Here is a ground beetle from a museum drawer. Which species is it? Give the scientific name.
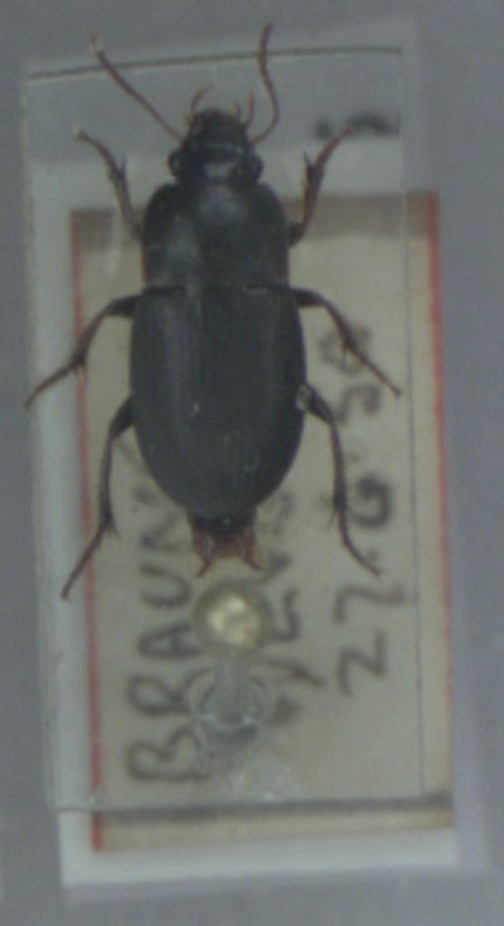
Harpalus anxius
